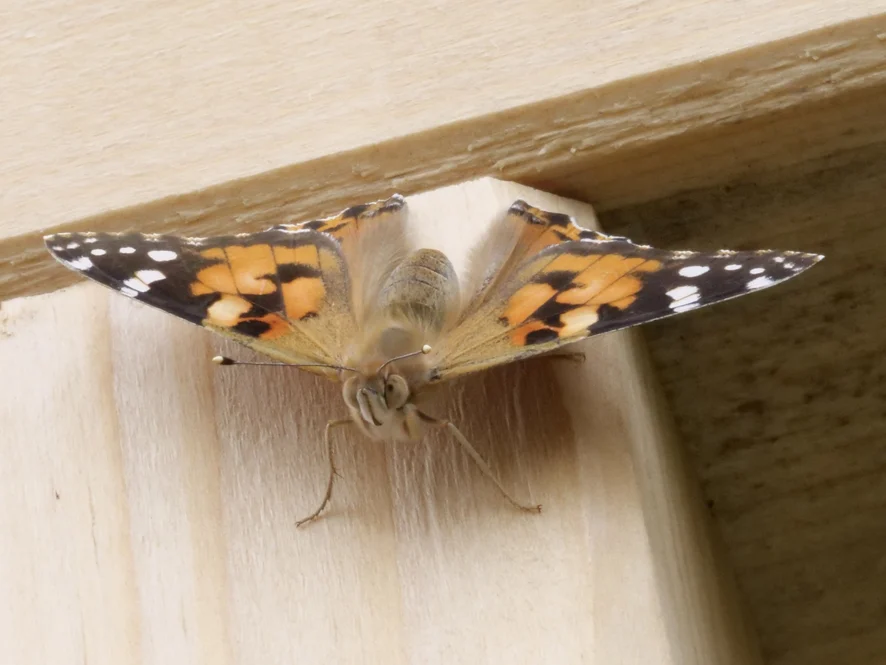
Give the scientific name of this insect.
Vanessa cardui
